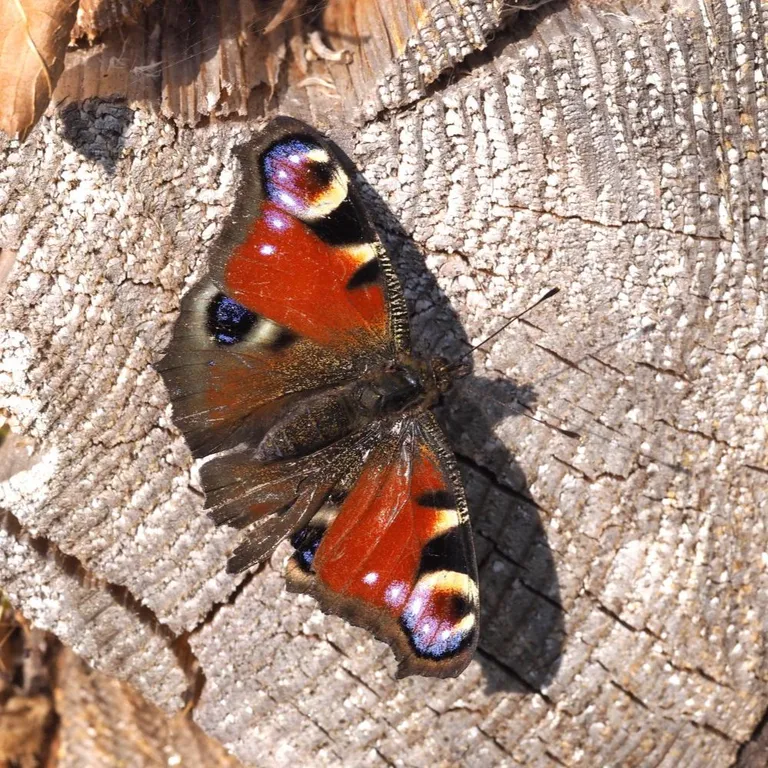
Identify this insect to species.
Aglais io
